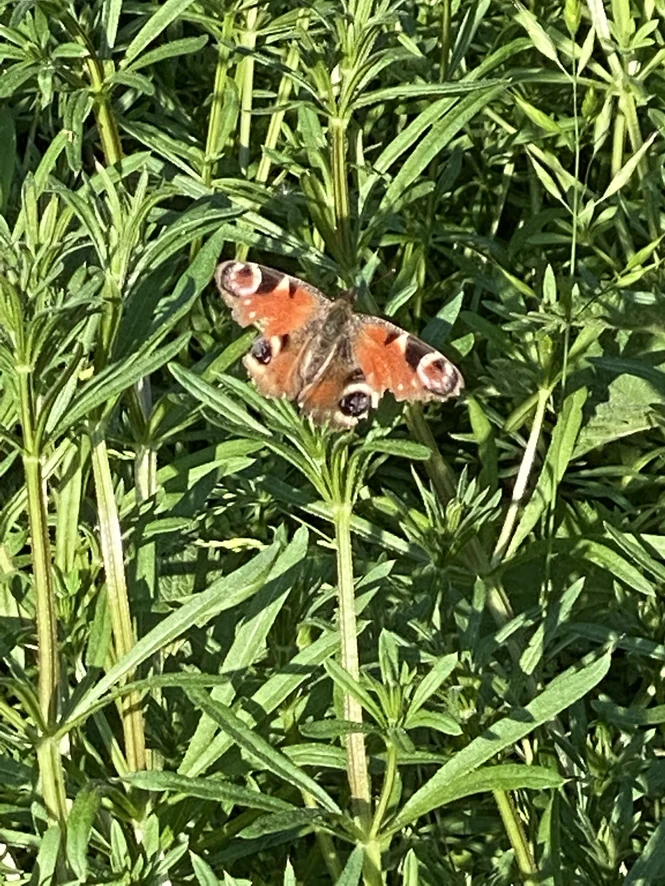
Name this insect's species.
Aglais io
